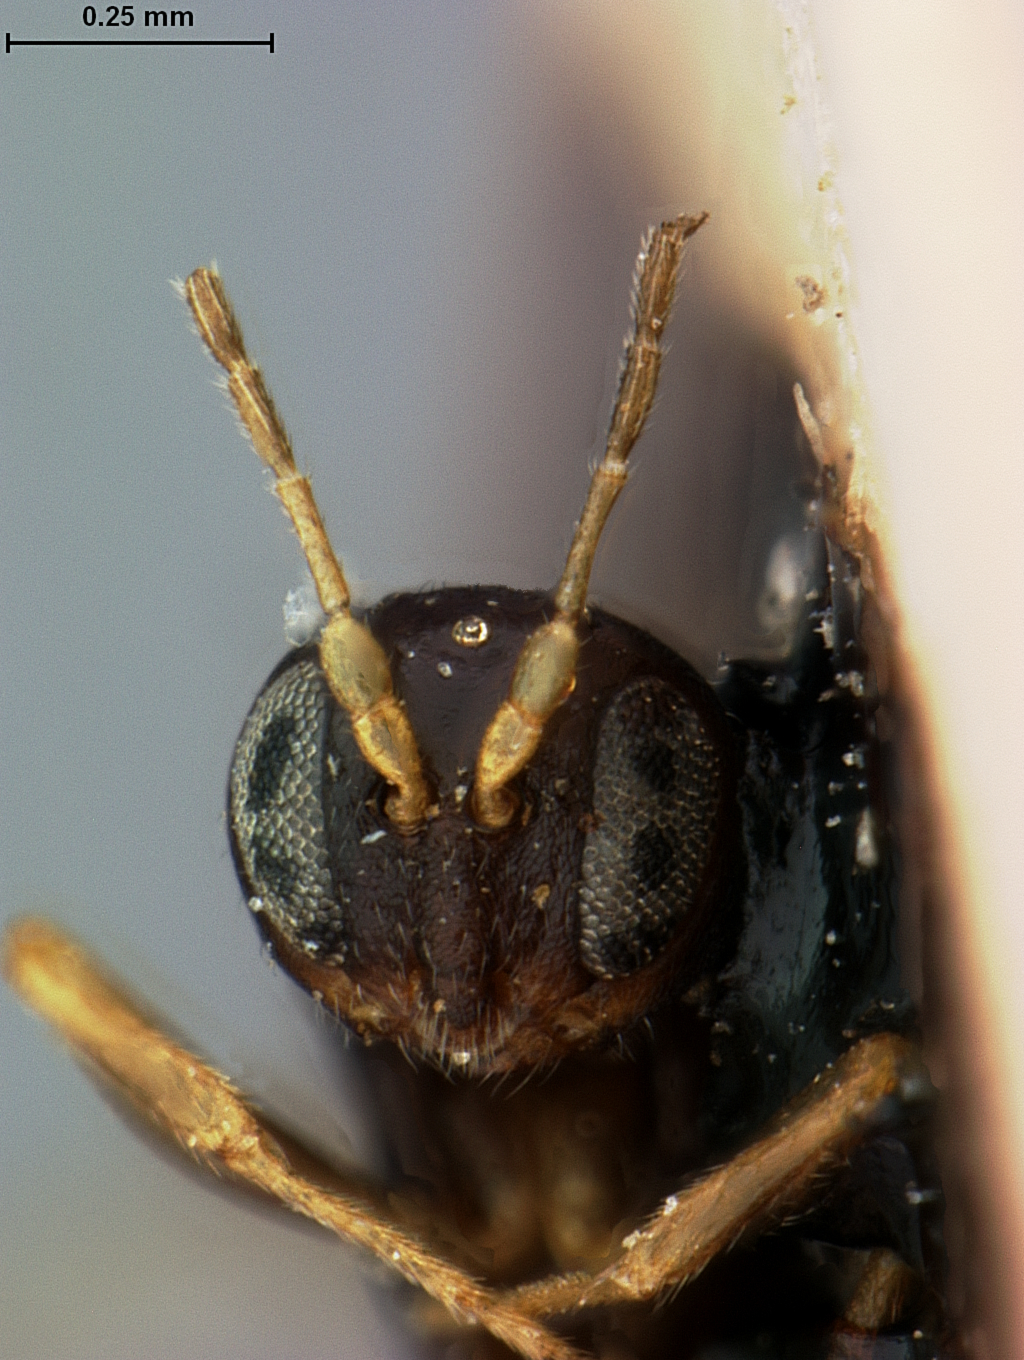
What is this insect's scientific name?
Neuroterus cockerelli
